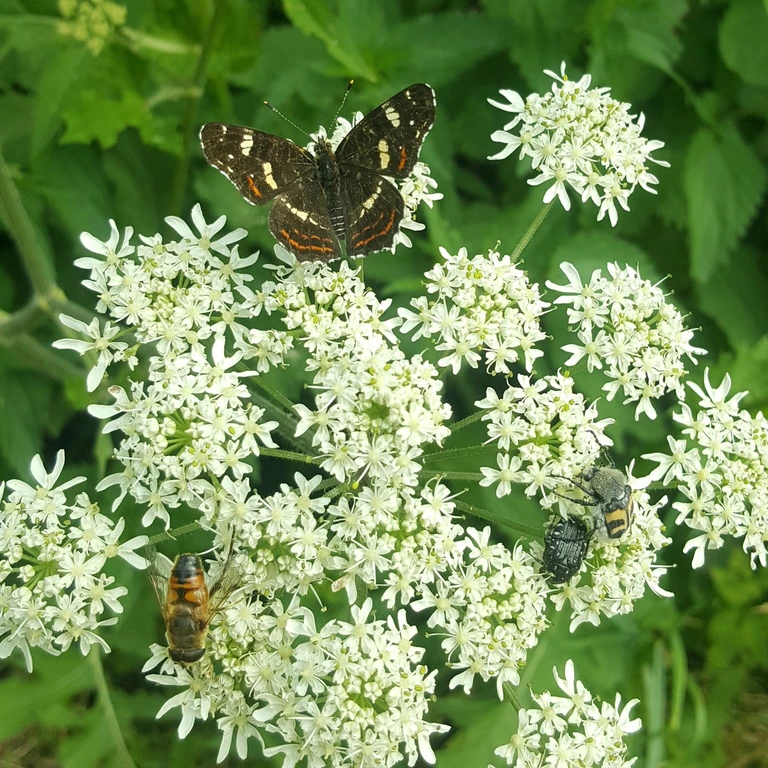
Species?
Araschnia levana
